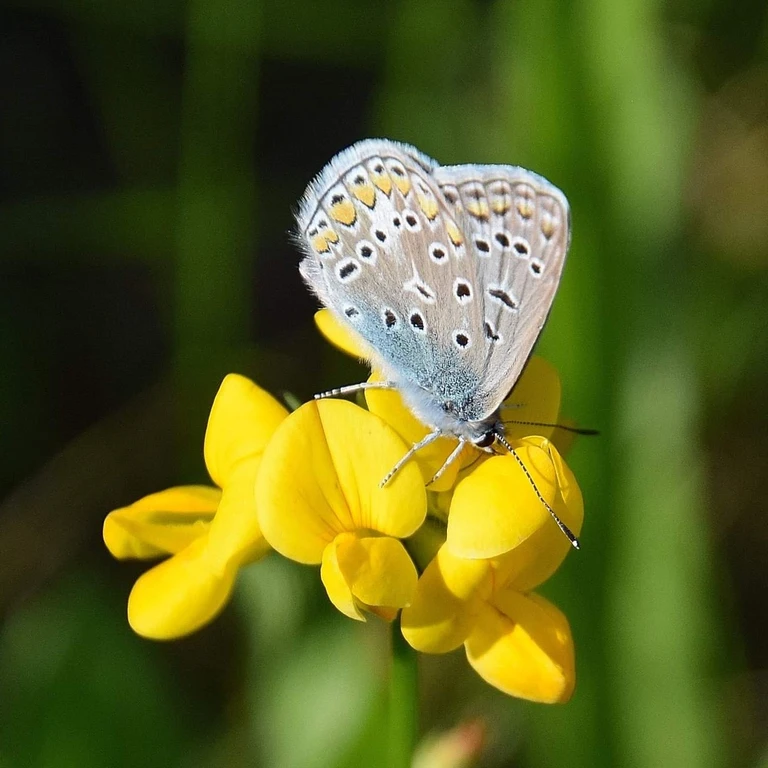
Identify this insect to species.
Polyommatus icarus
